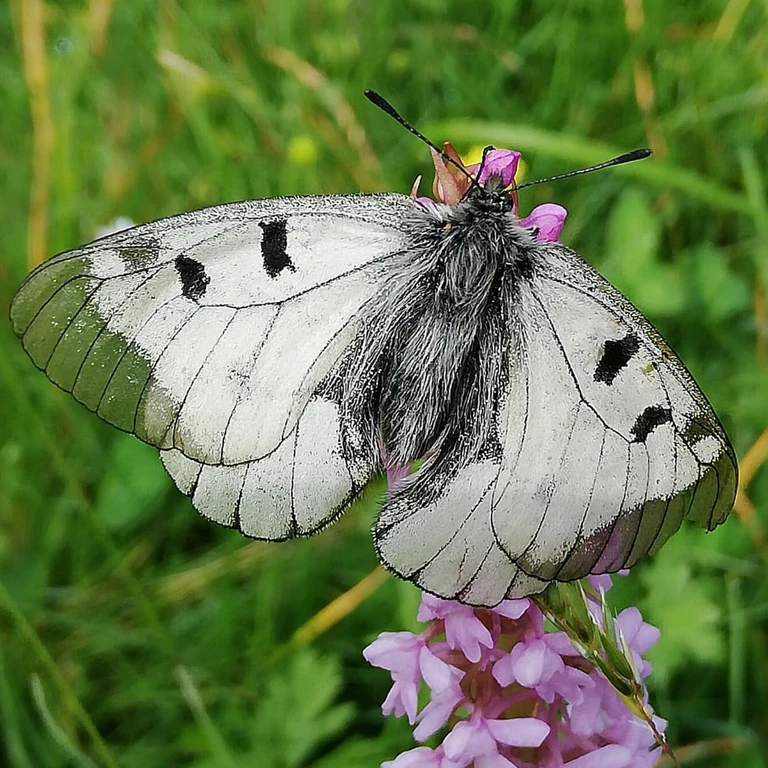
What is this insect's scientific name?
Parnassius mnemosyne
